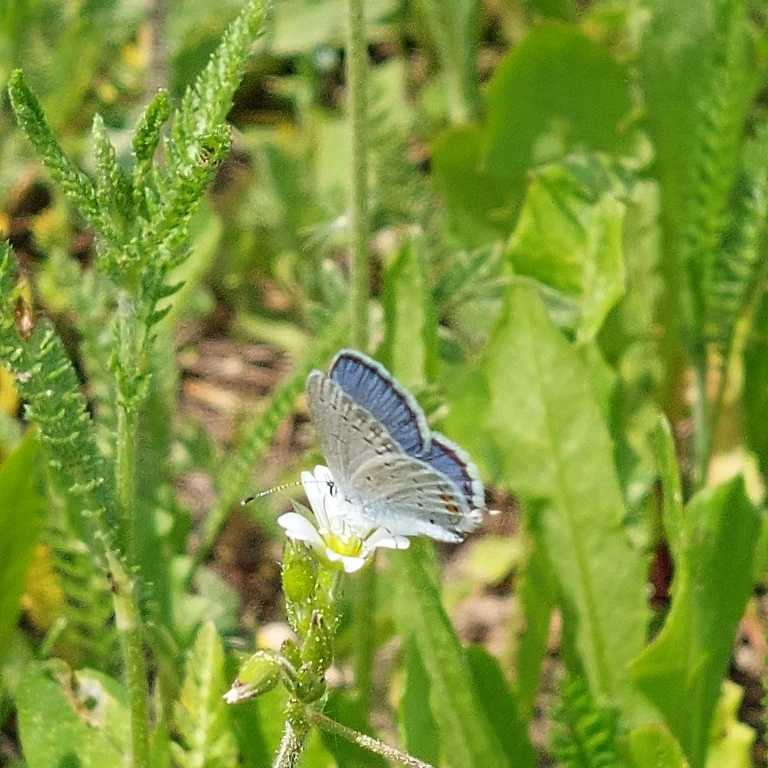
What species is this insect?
Cupido argiades (also Elkalyce argiades)
